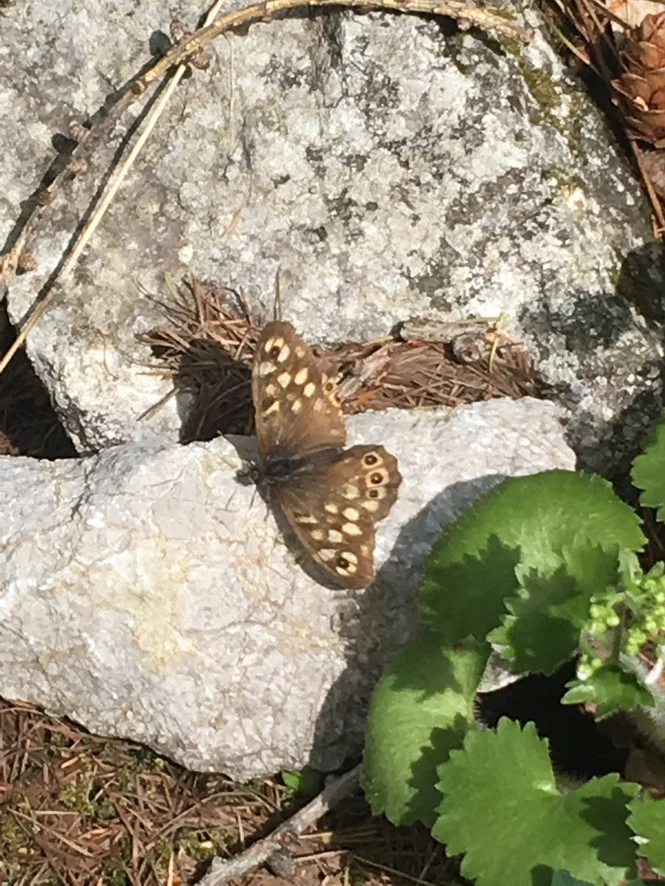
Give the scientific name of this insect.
Pararge aegeria
